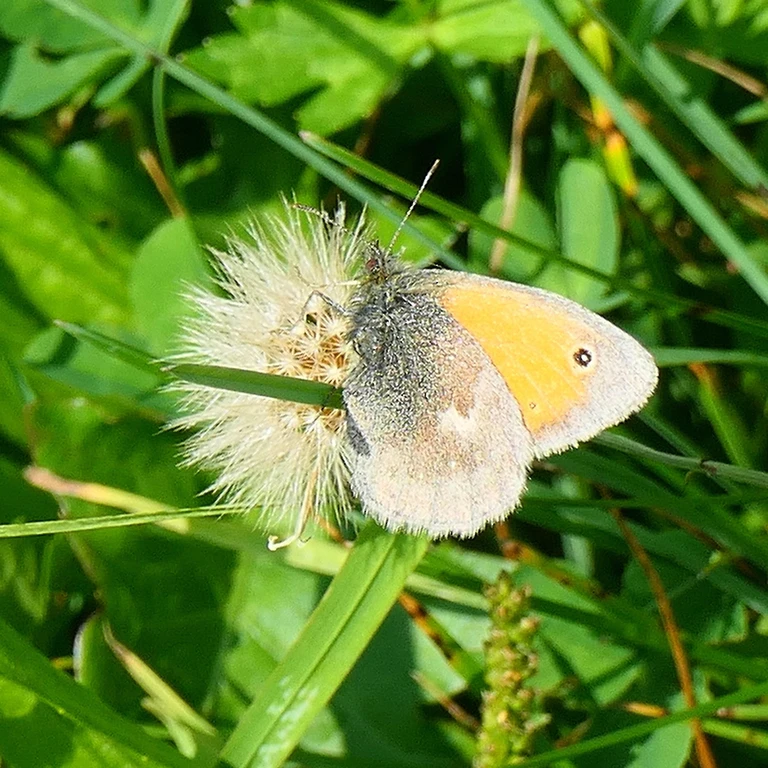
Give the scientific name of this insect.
Coenonympha pamphilus
